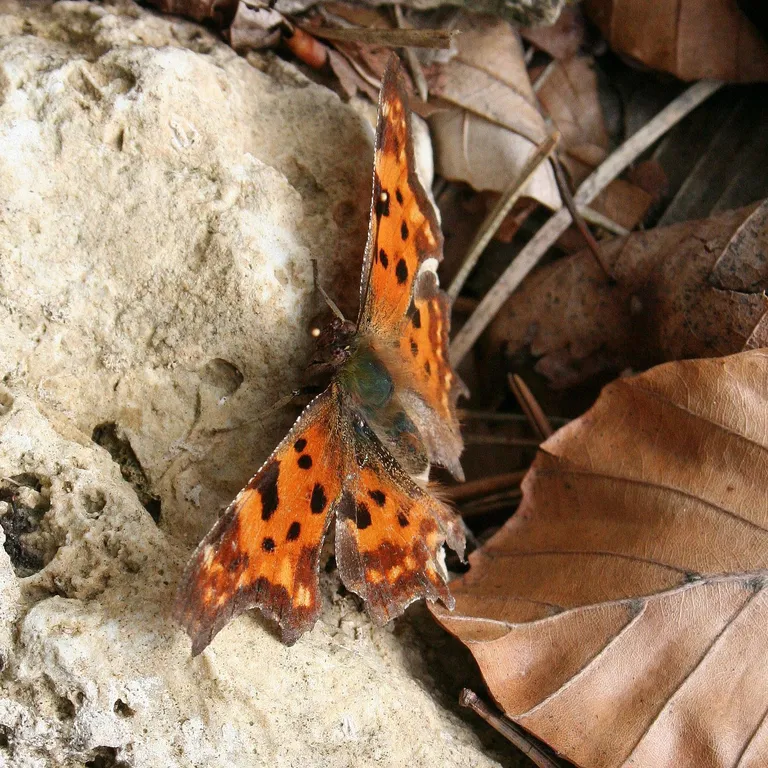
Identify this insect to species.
Polygonia c-album
